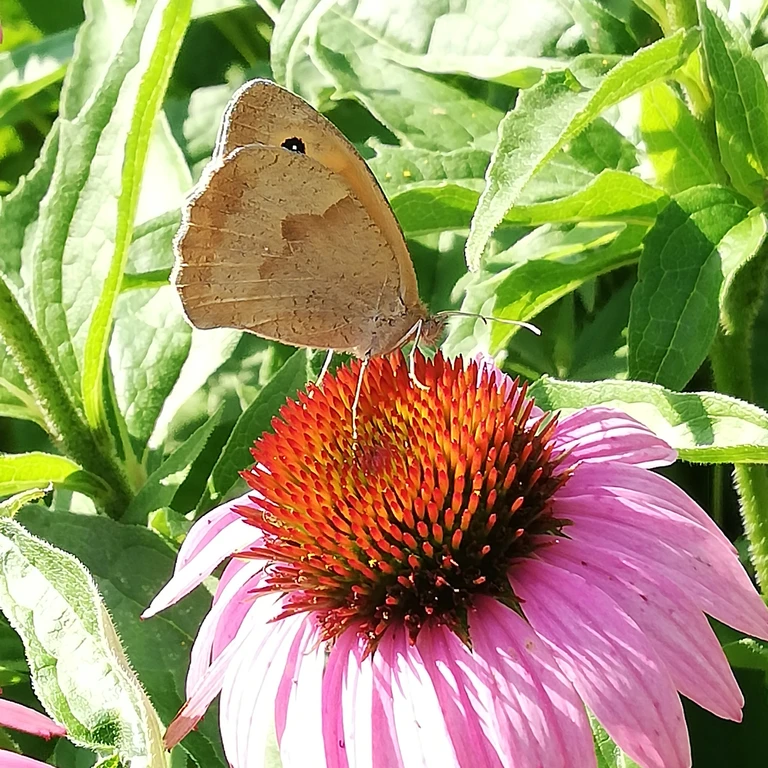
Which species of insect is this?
Maniola jurtina
